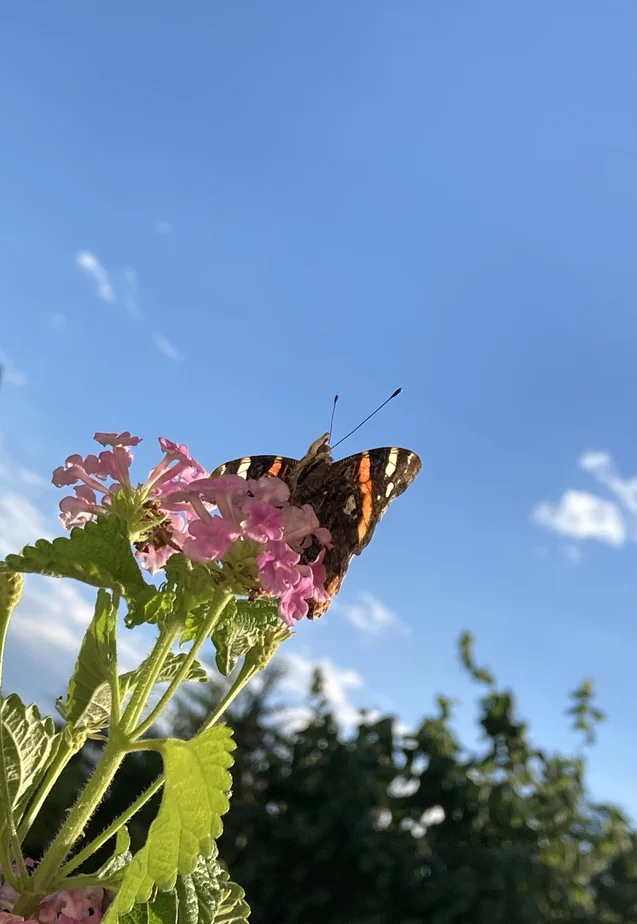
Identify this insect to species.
Vanessa atalanta
